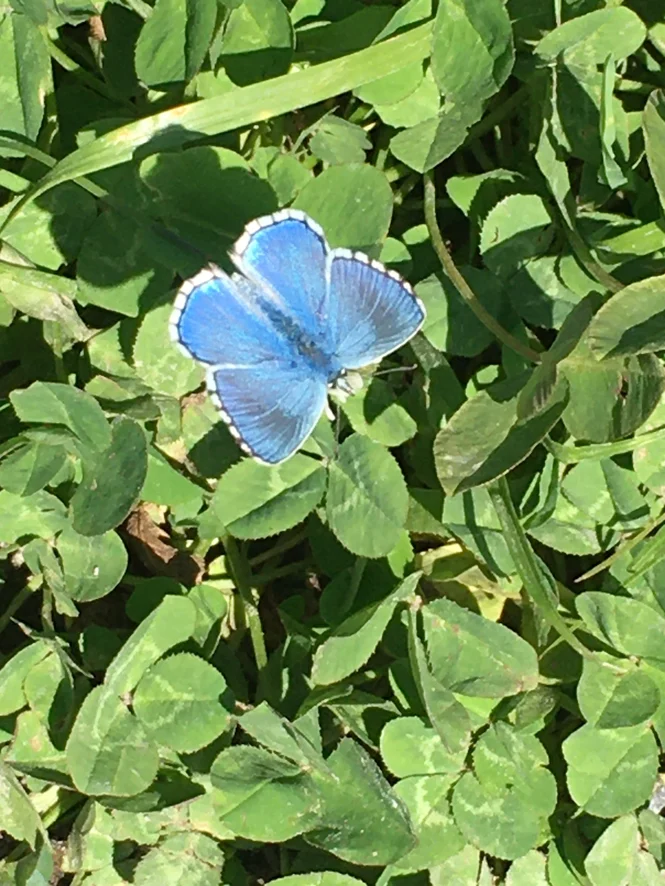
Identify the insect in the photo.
Lysandra bellargus
